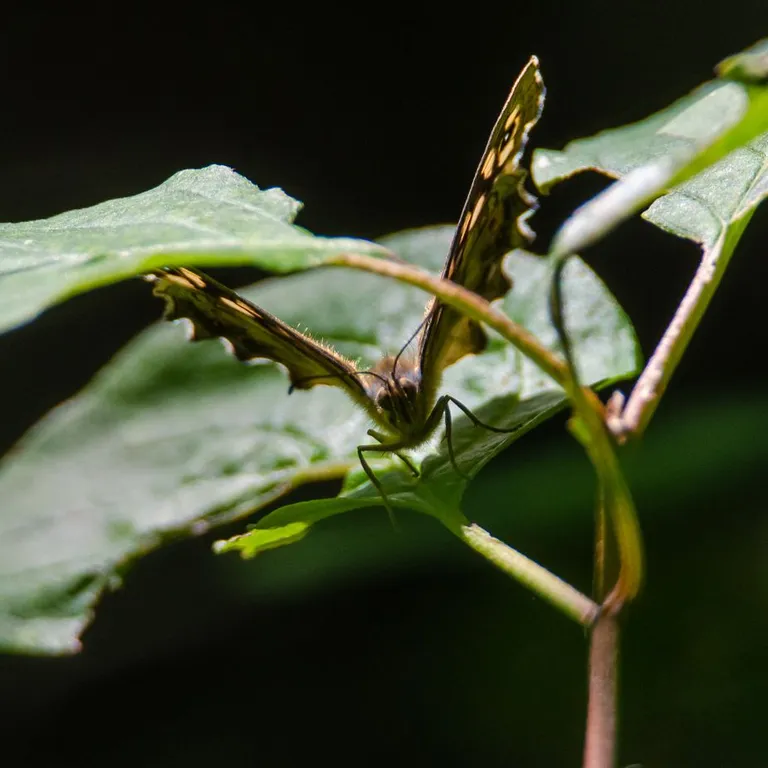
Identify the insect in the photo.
Pararge aegeria
